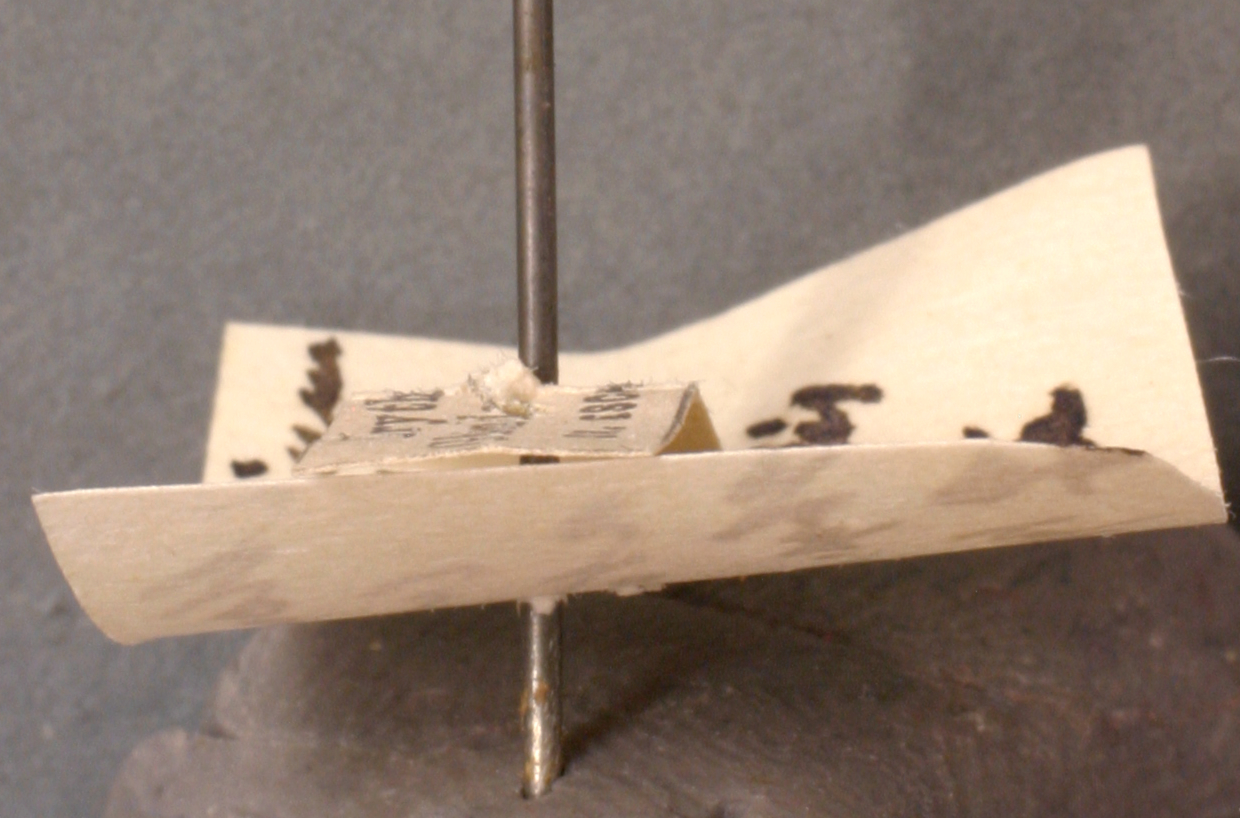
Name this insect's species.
Monomorium atomus
